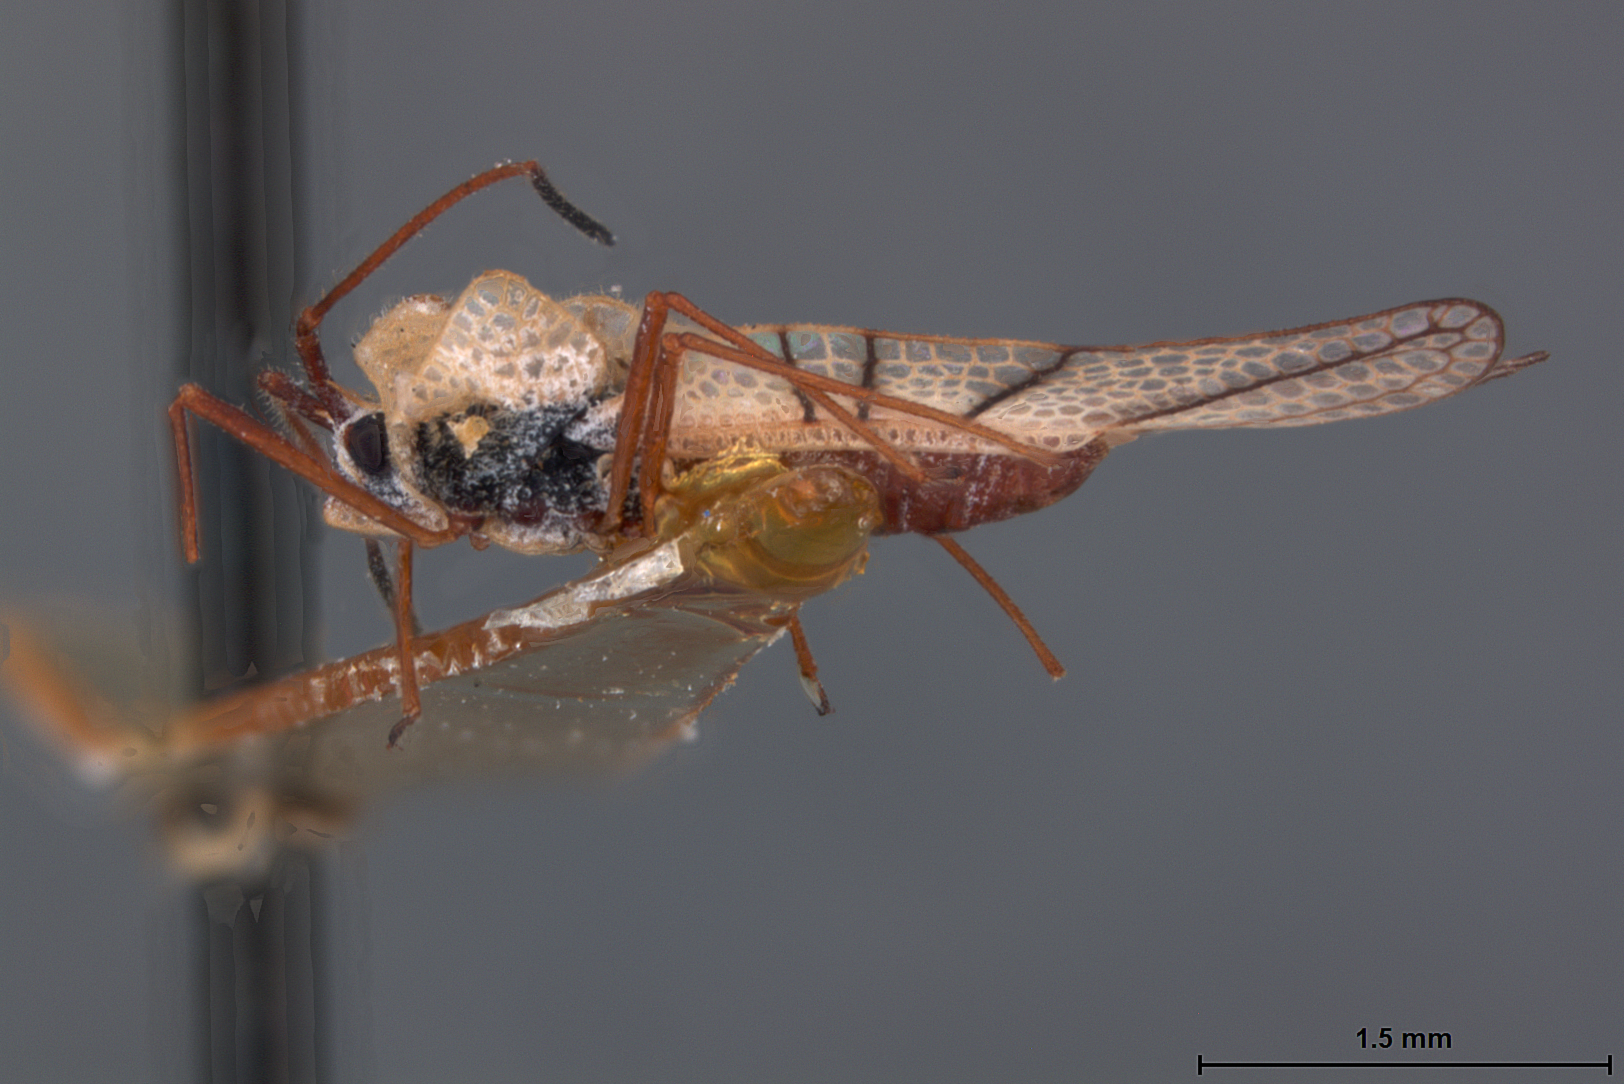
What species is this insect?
Gelchossa deceptiva
